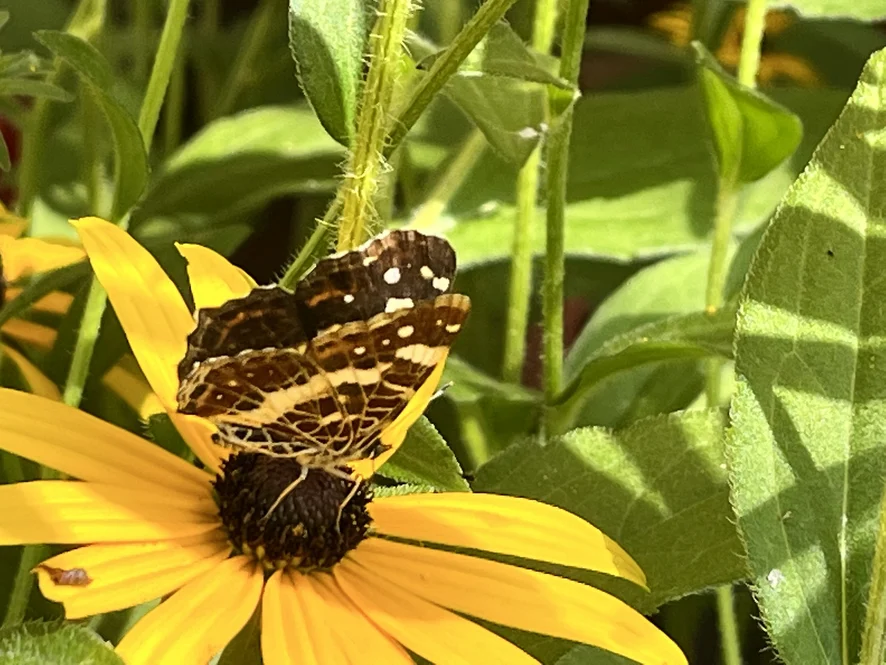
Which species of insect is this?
Araschnia levana
